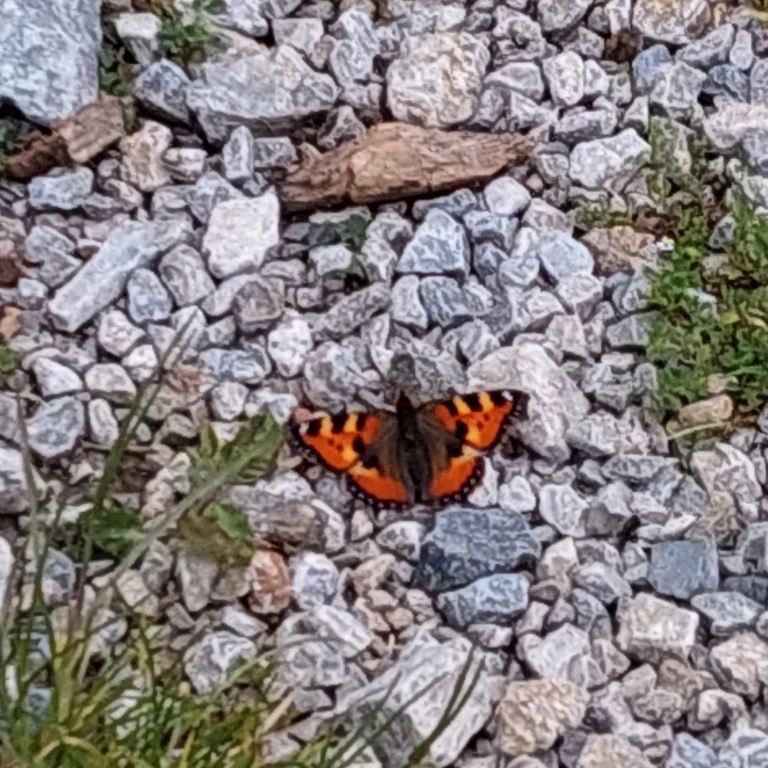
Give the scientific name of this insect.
Aglais urticae
